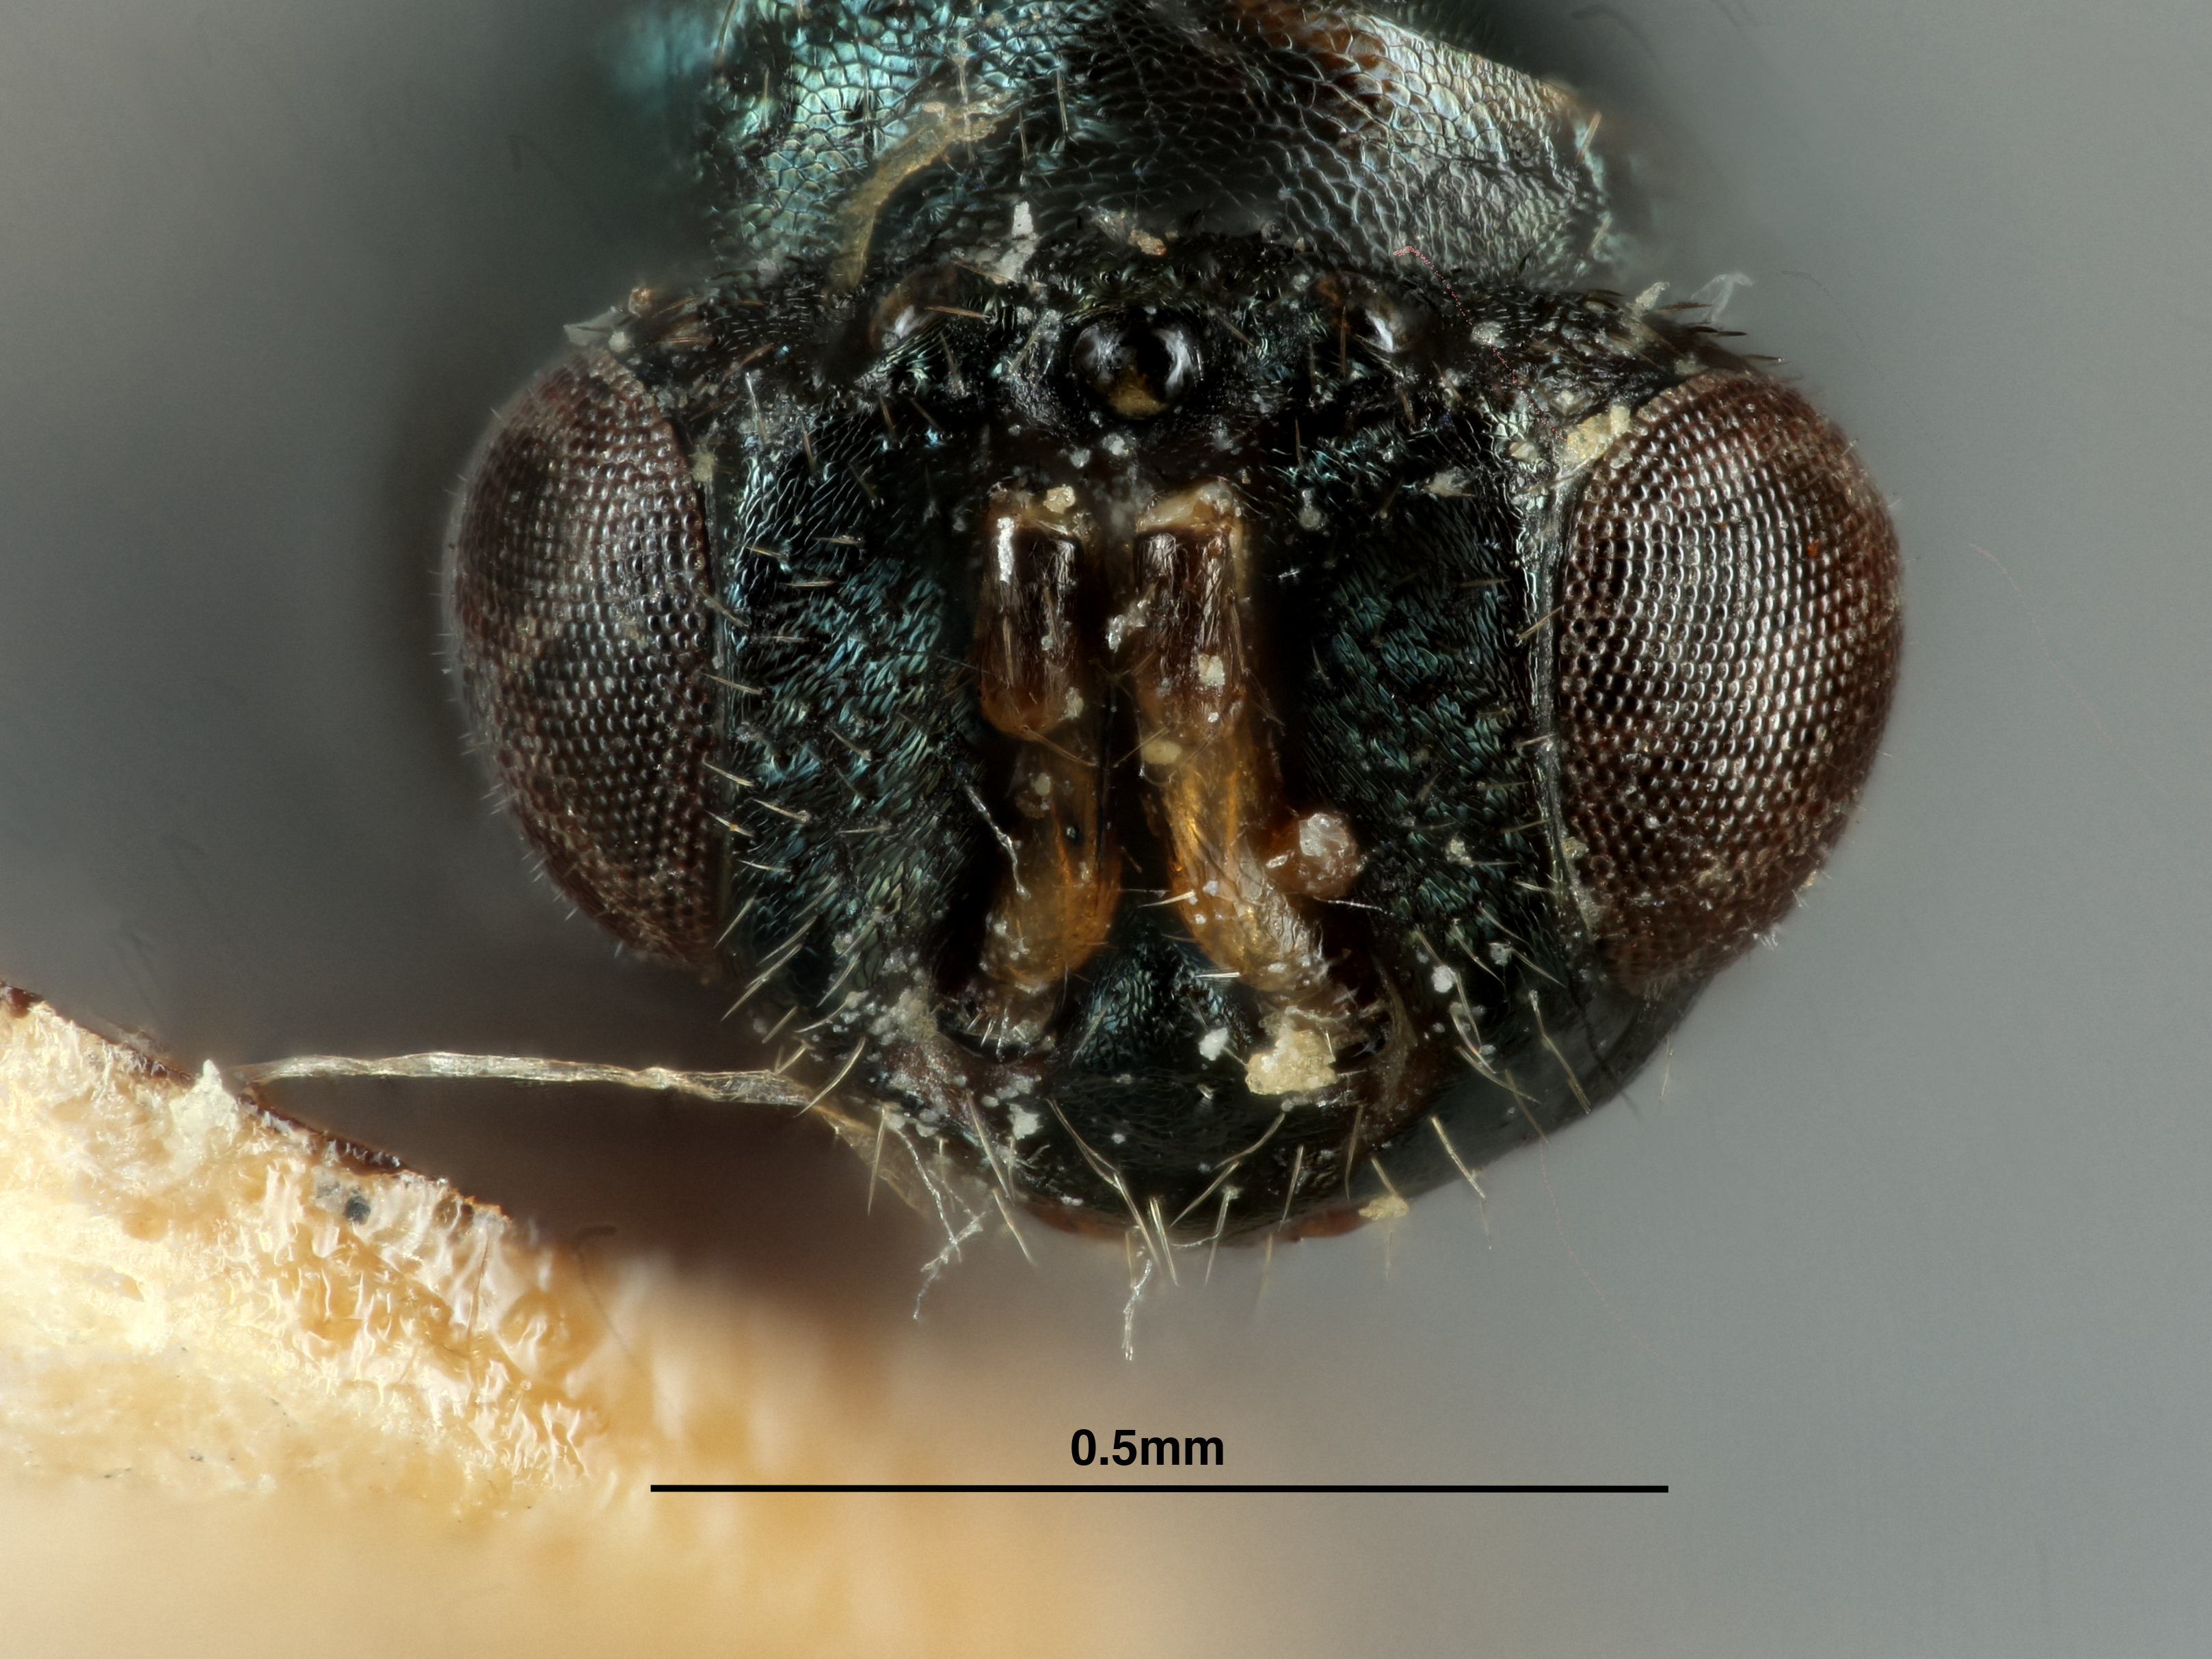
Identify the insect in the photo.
Tetrastichus hakonensis
